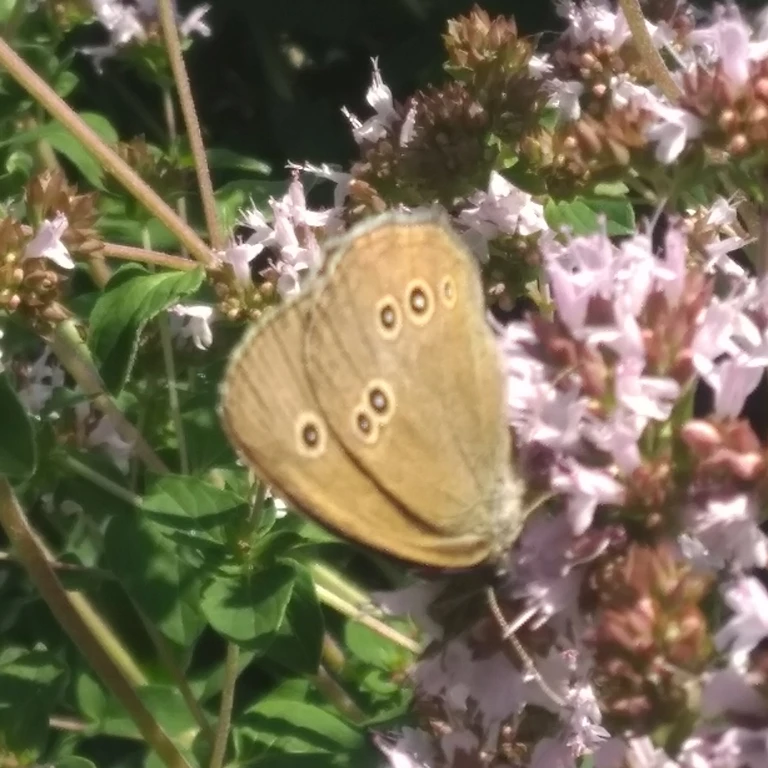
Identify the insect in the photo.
Aphantopus hyperantus
